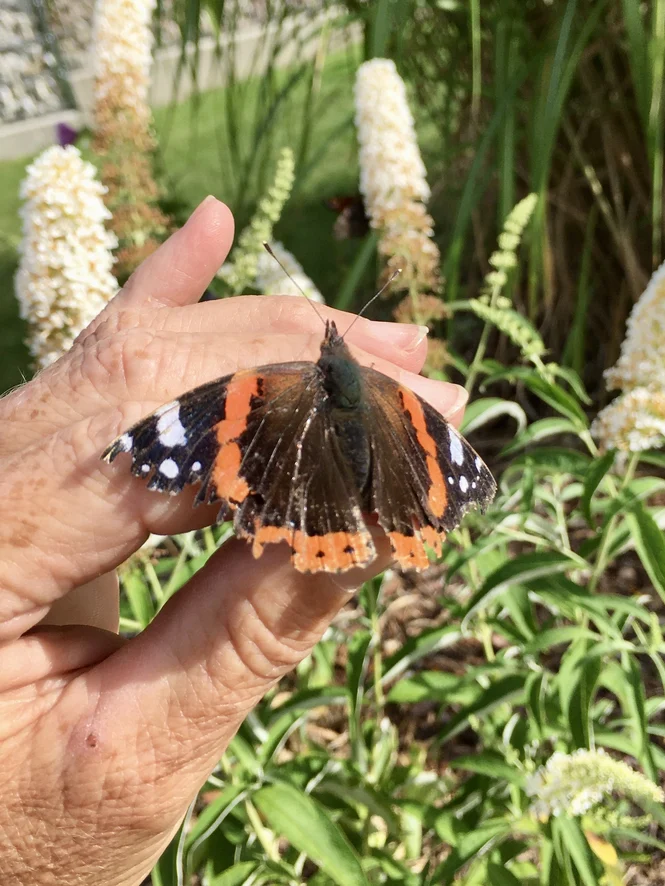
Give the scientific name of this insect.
Vanessa atalanta
